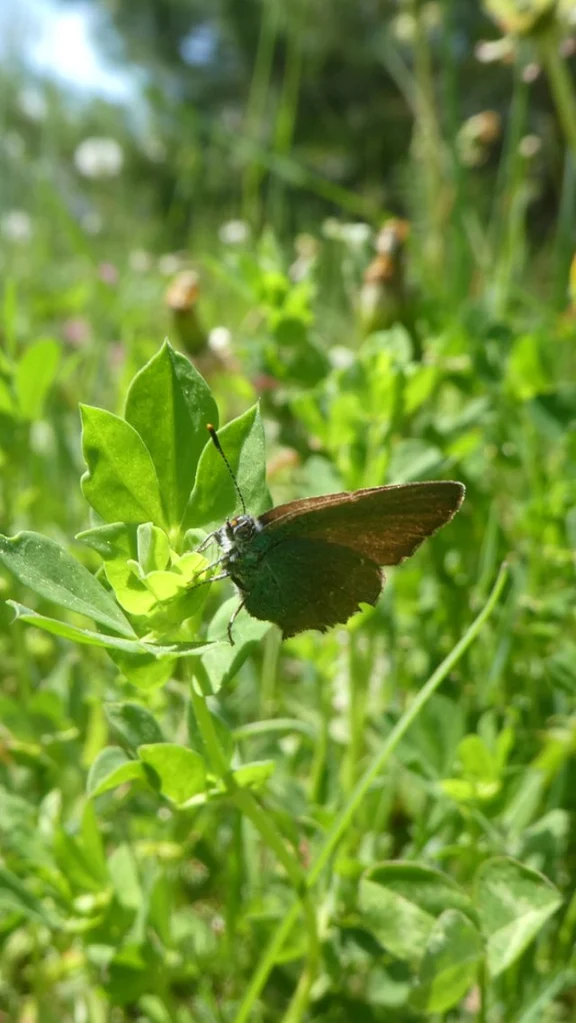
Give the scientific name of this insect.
Callophrys rubi
